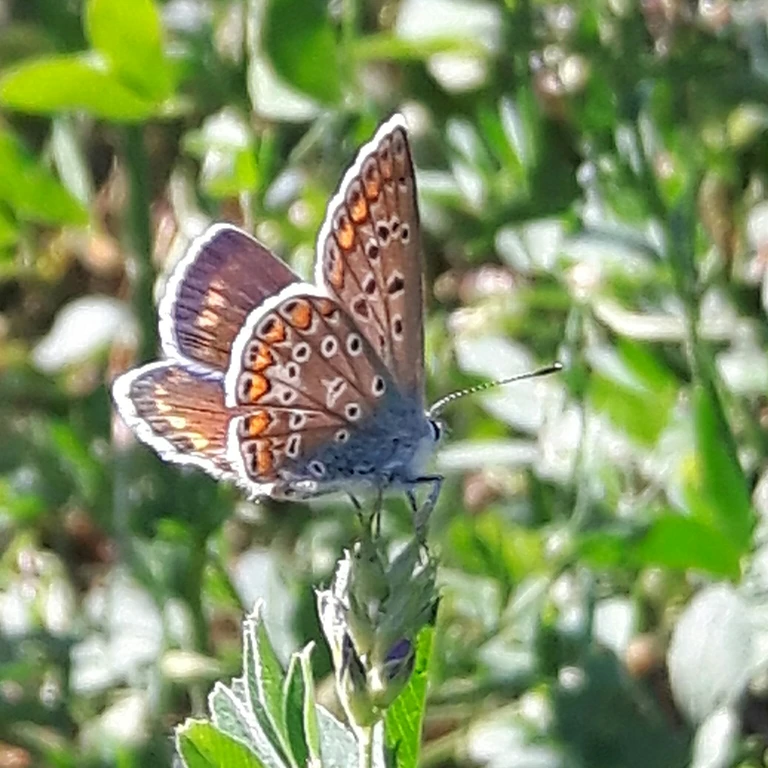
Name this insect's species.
Polyommatus icarus
